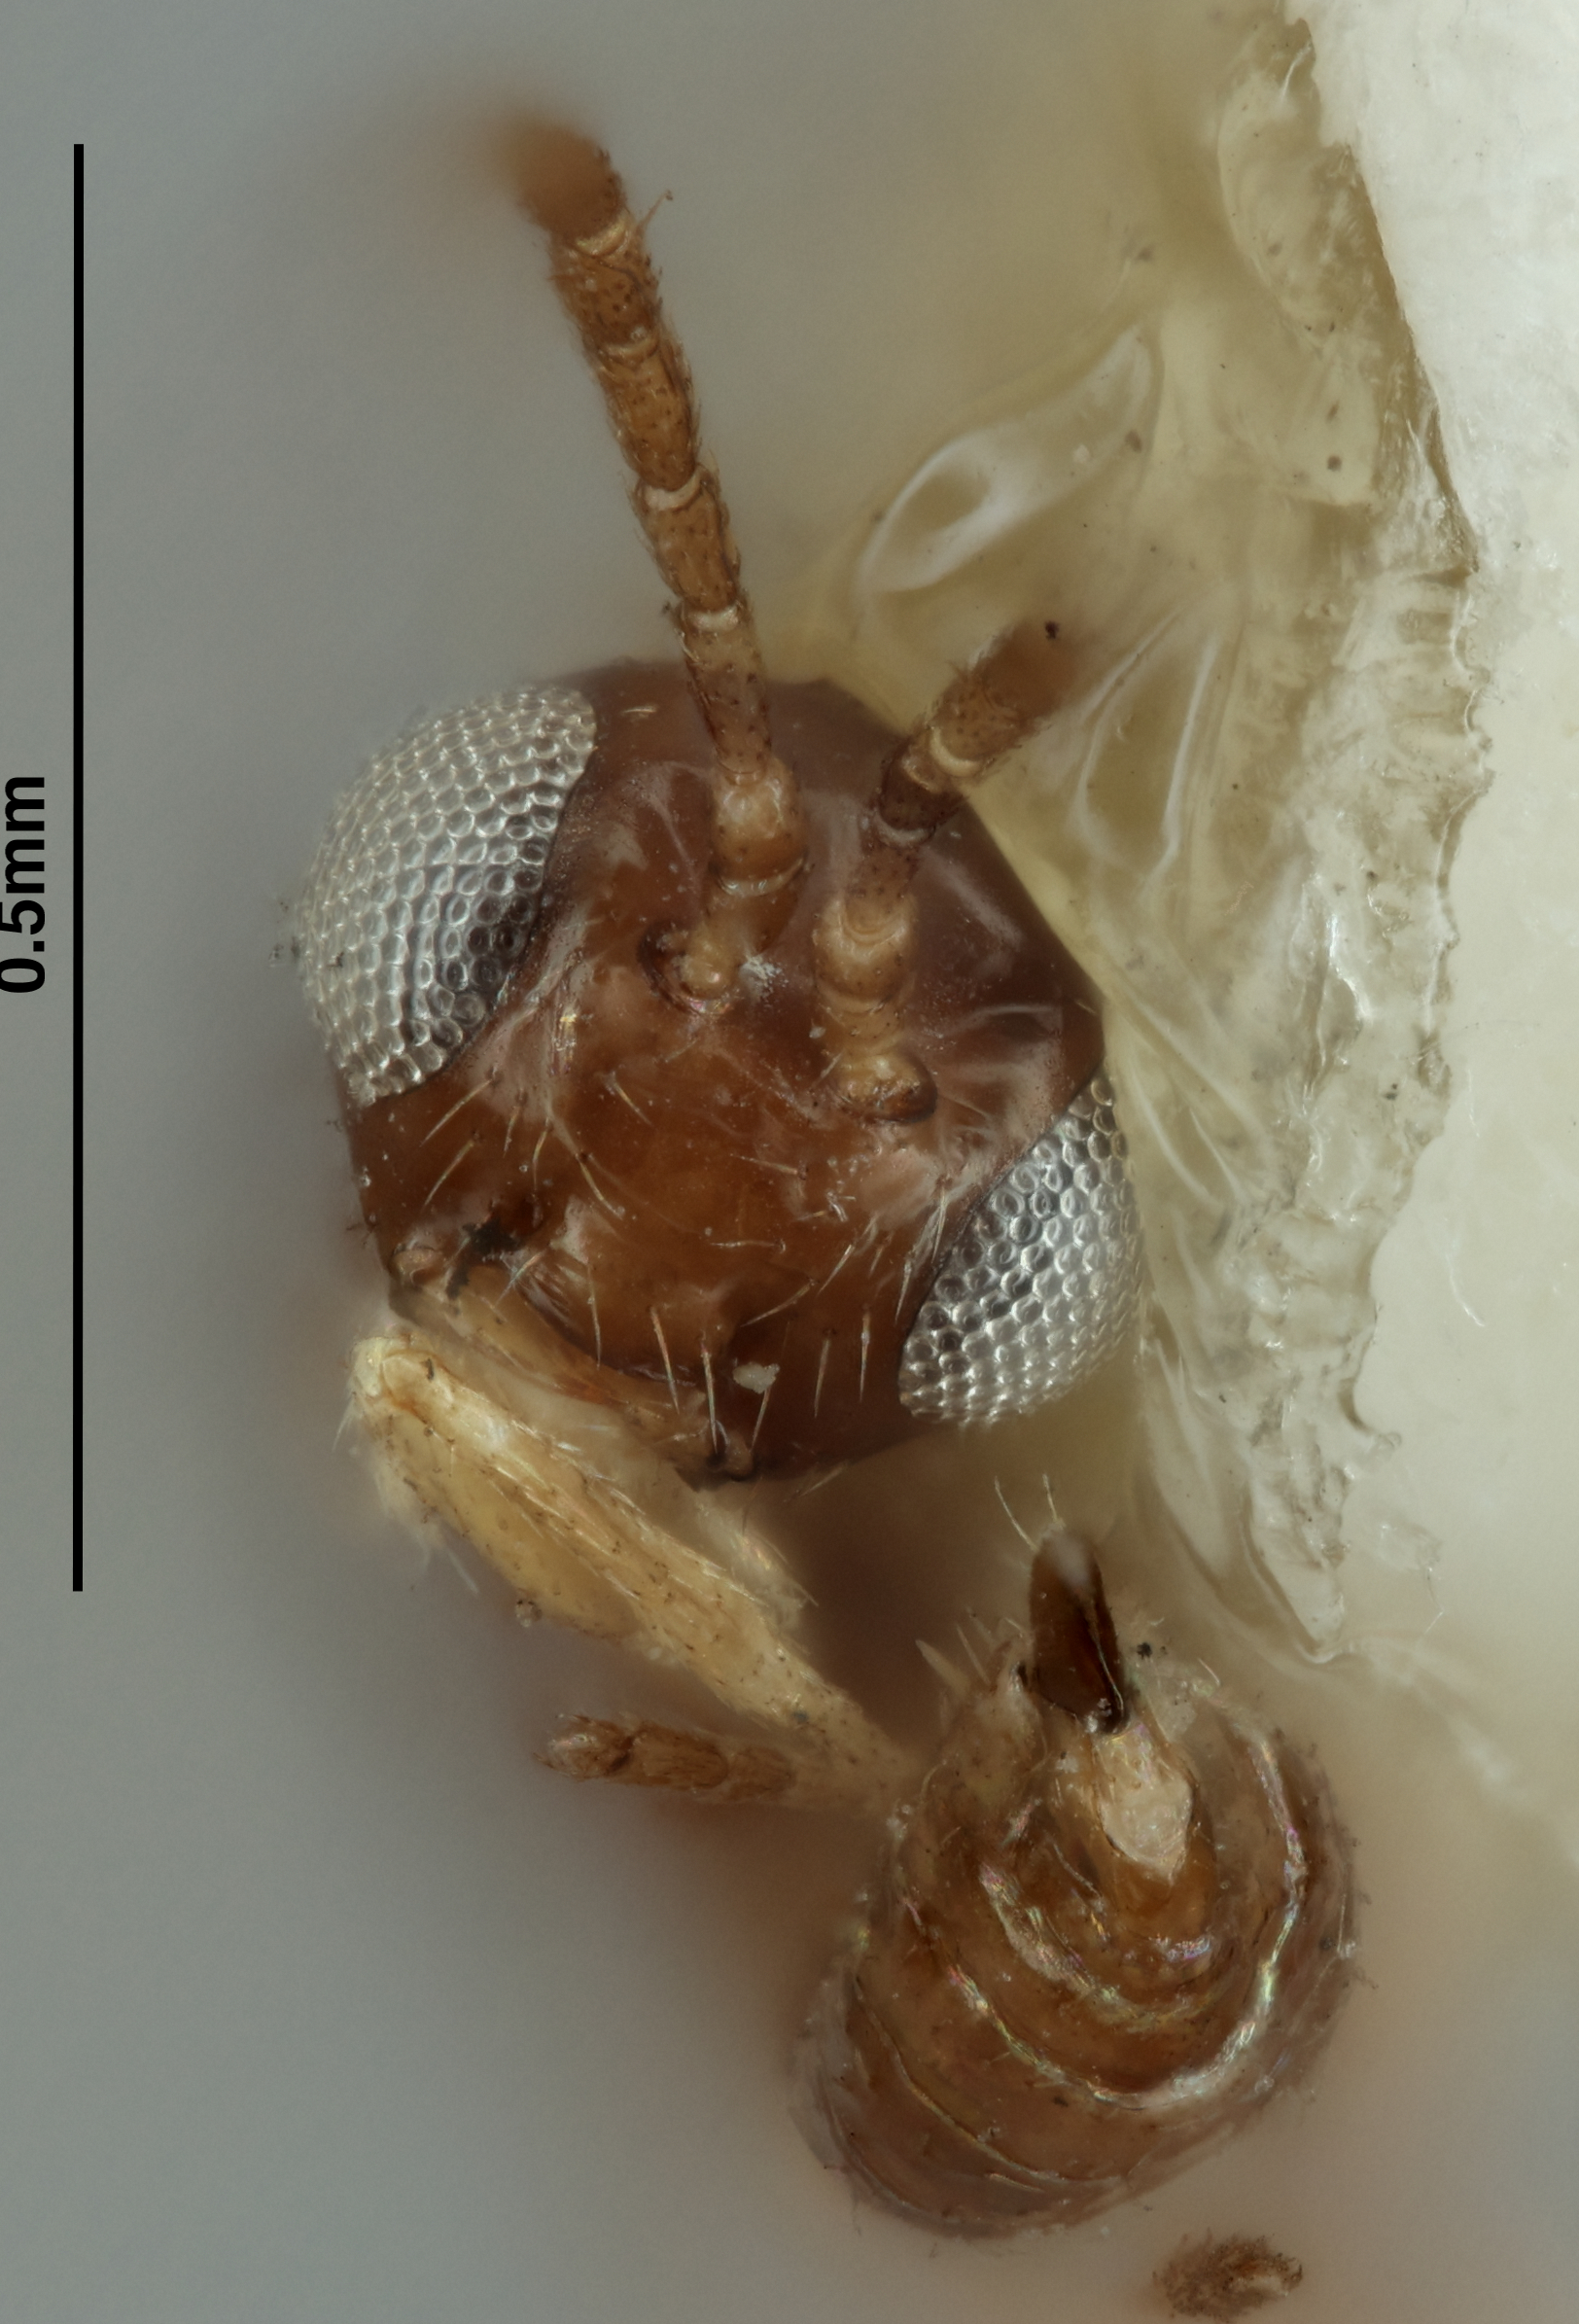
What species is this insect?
Aphidius chrysoaphidis
